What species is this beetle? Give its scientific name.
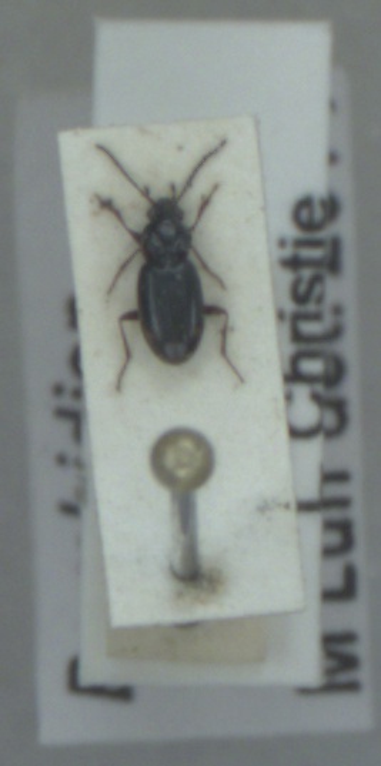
Bembidion guttula
